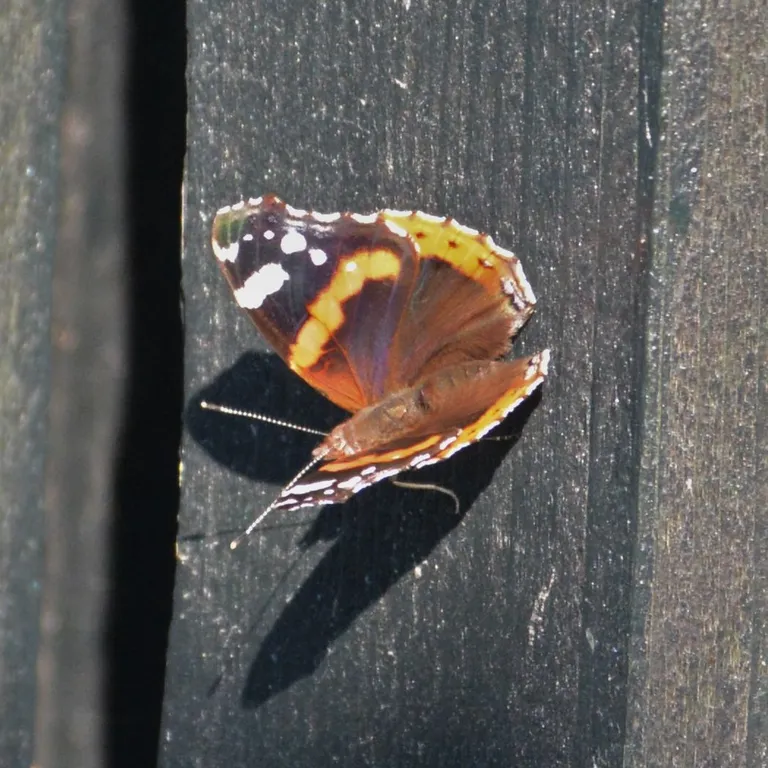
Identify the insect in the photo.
Vanessa atalanta
